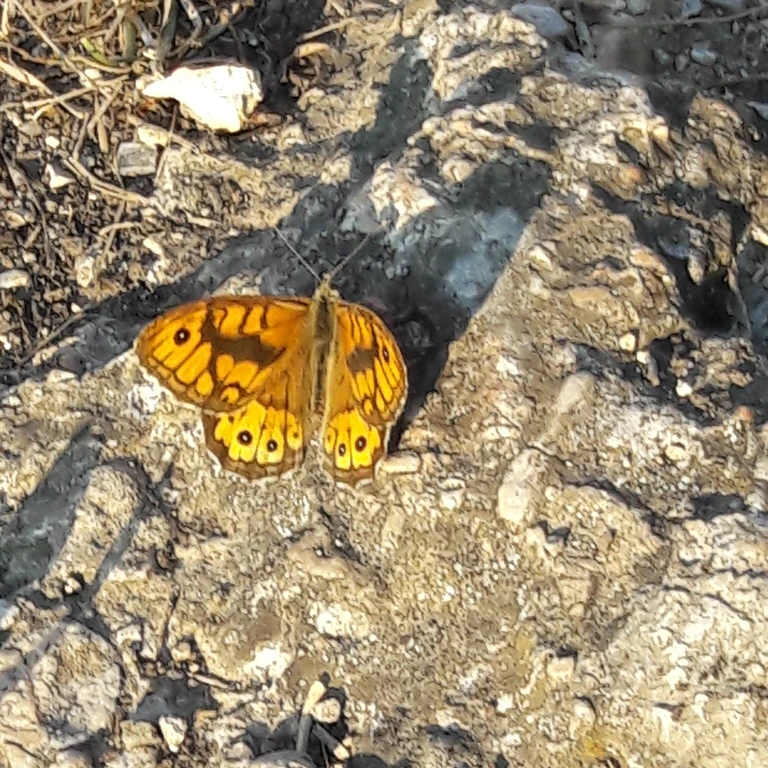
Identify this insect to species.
Lasiommata megera (also Pararge megera)
